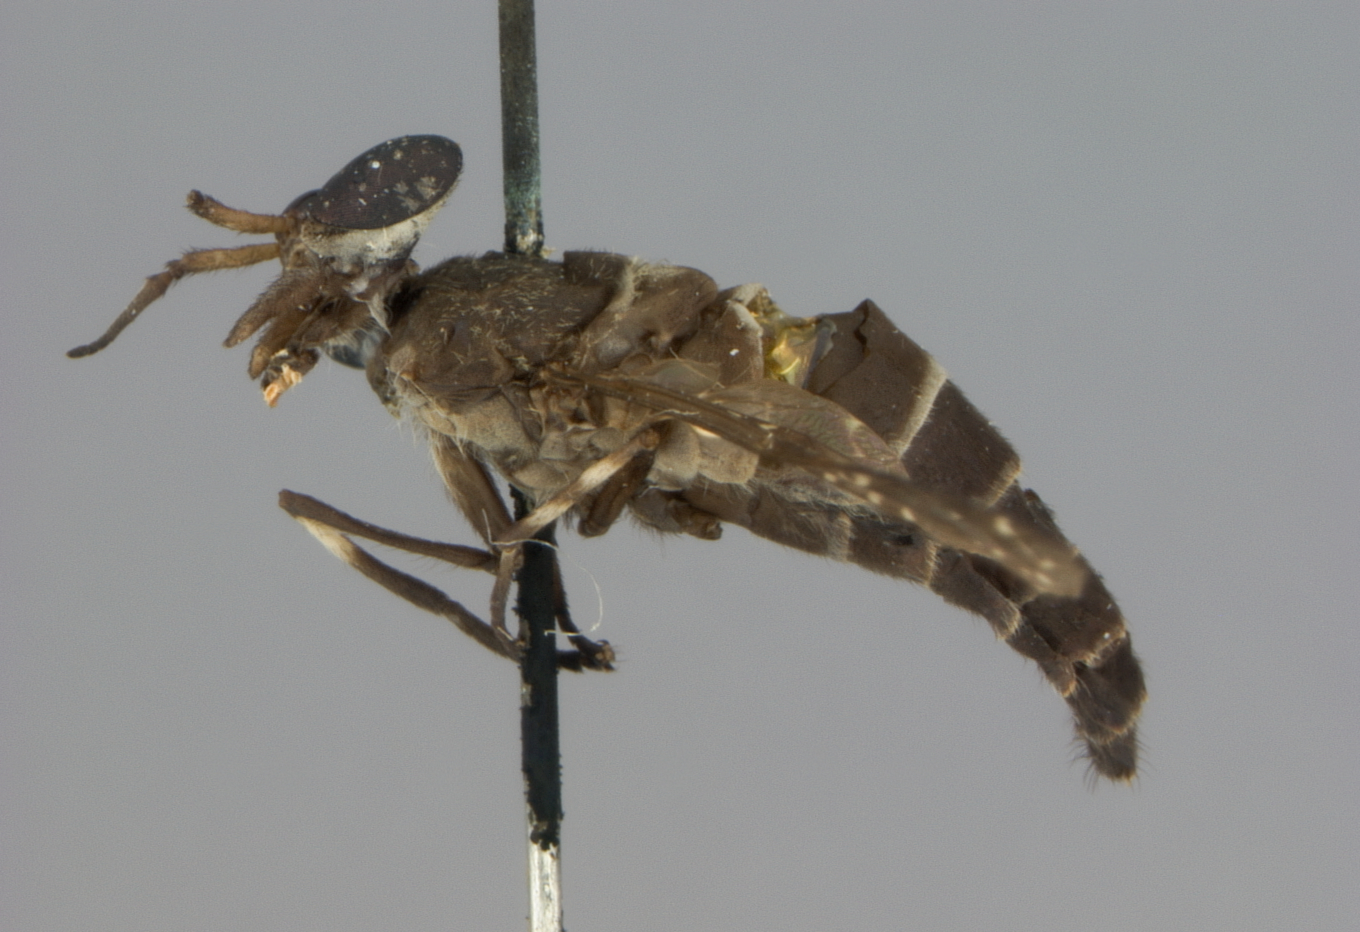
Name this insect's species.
Haematopota volneri (also Chrysozona volneri)
